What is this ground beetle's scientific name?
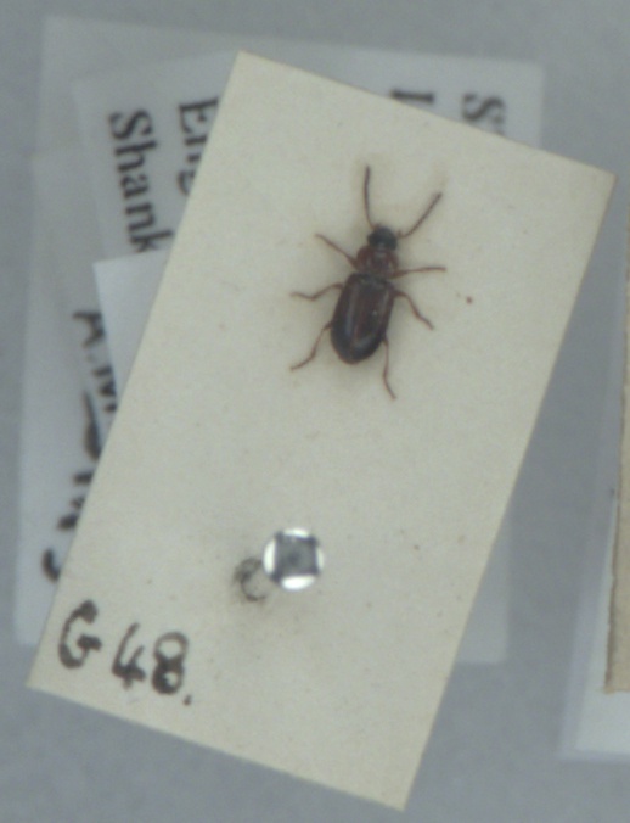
Acupalpus flavicollis
